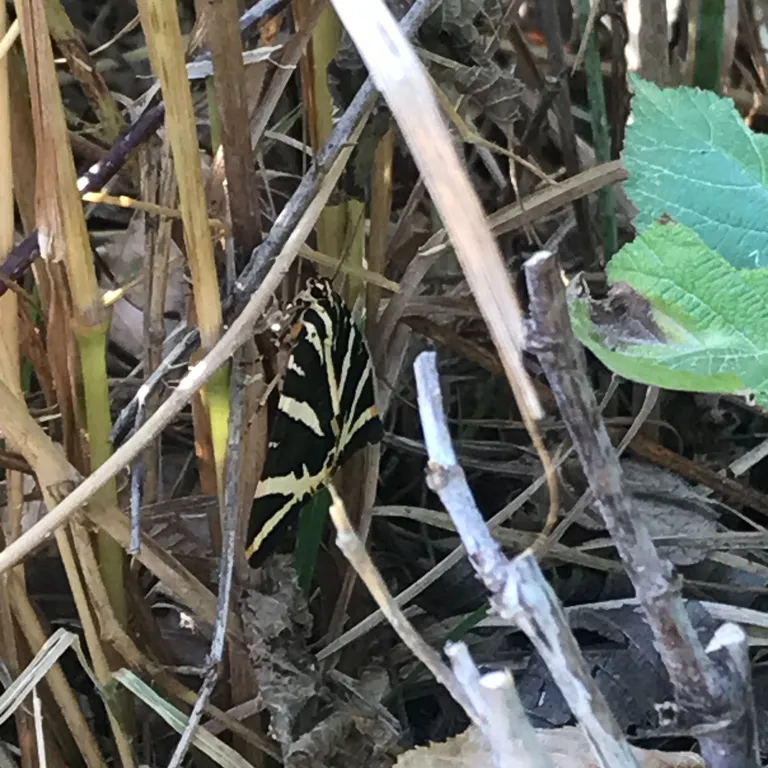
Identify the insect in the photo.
Euplagia quadripunctaria
